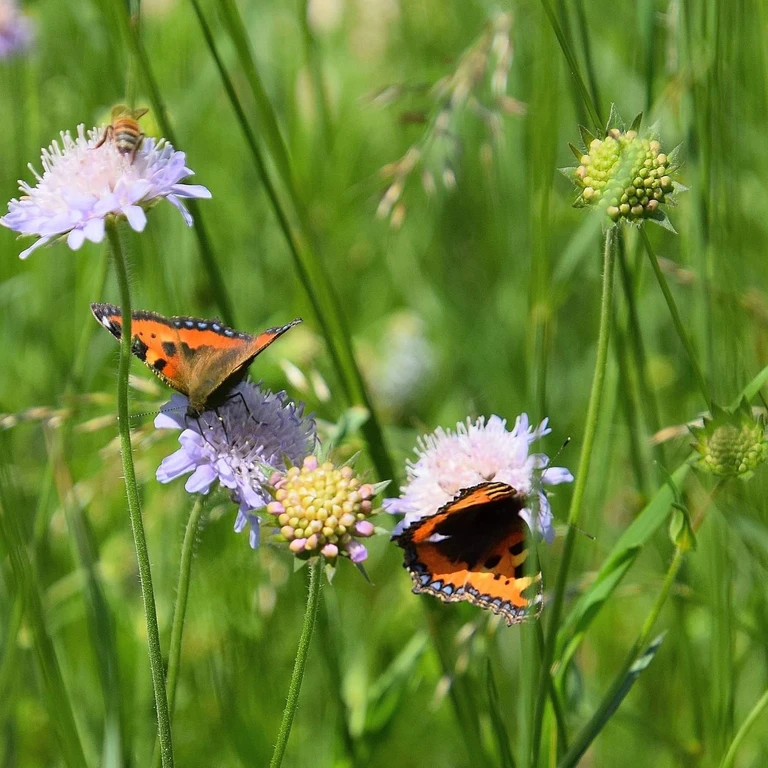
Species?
Aglais urticae
